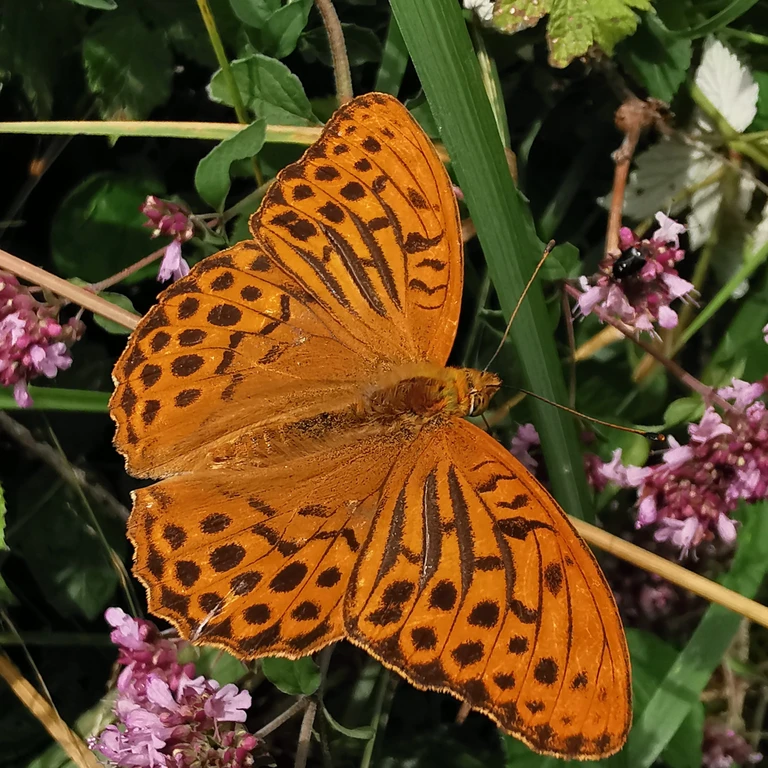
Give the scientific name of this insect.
Argynnis paphia
